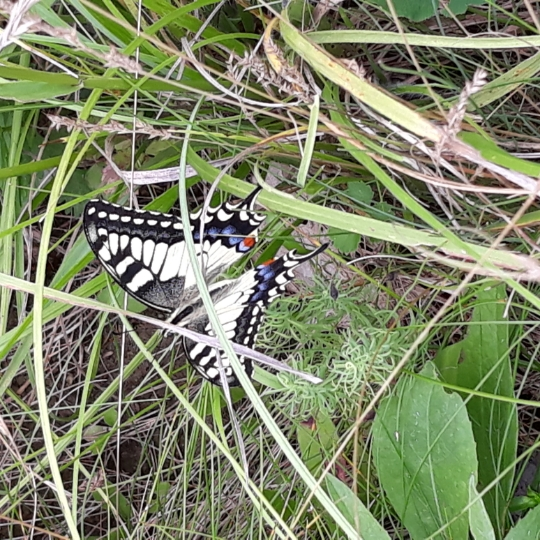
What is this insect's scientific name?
Papilio machaon
